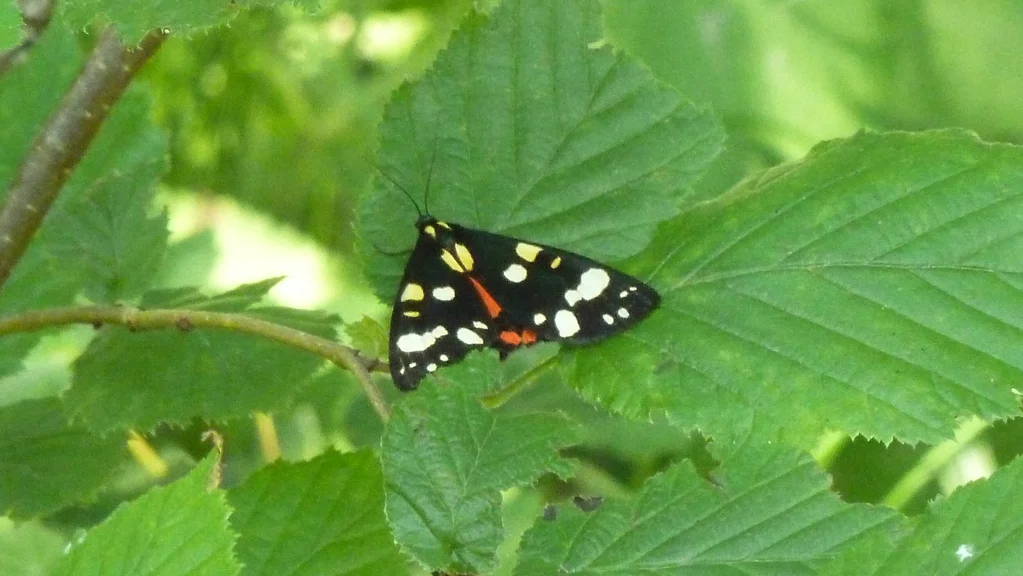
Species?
Callimorpha dominula
